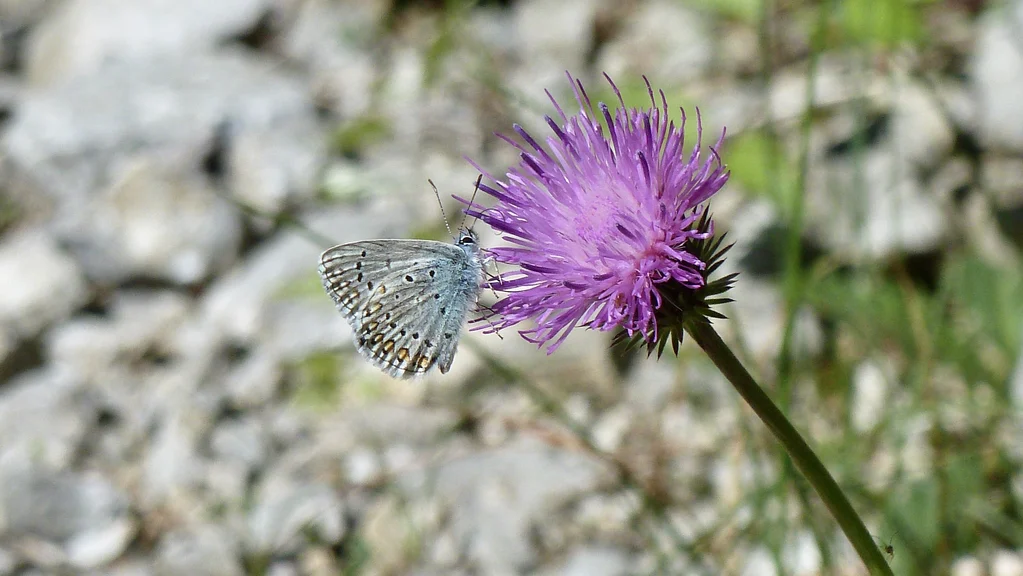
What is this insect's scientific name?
Polyommatus icarus
